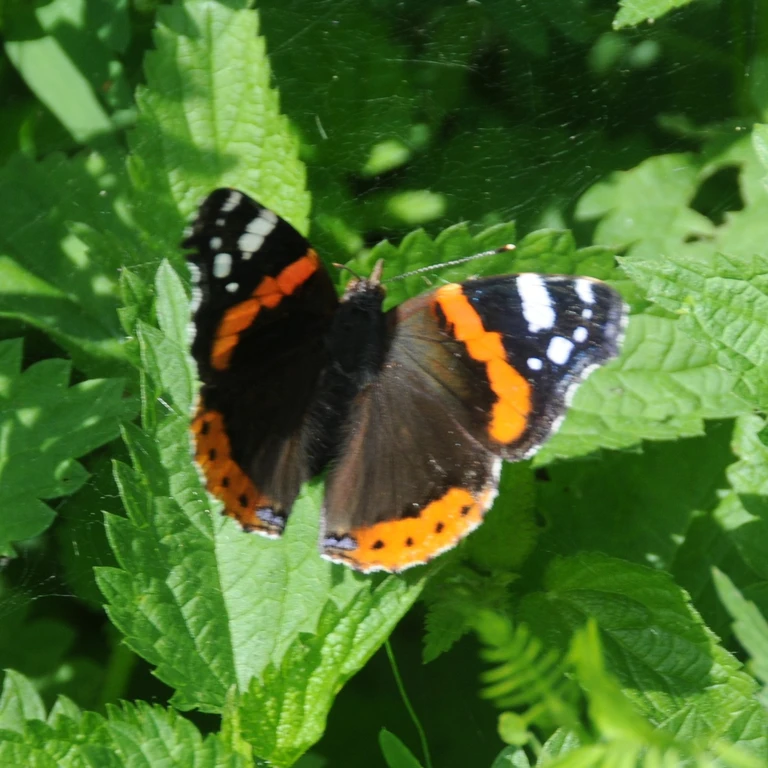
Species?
Vanessa atalanta
